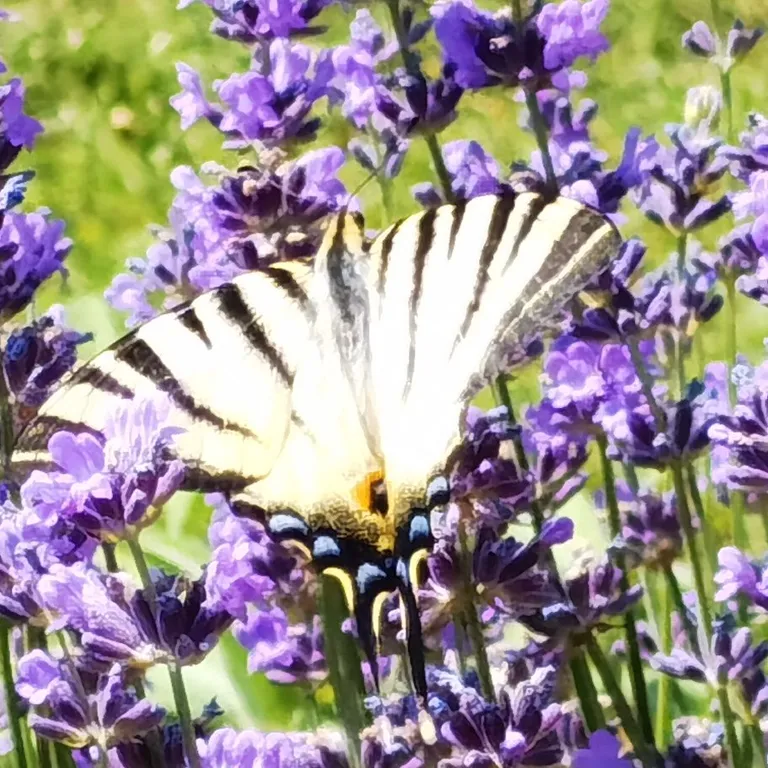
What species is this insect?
Iphiclides podalirius
